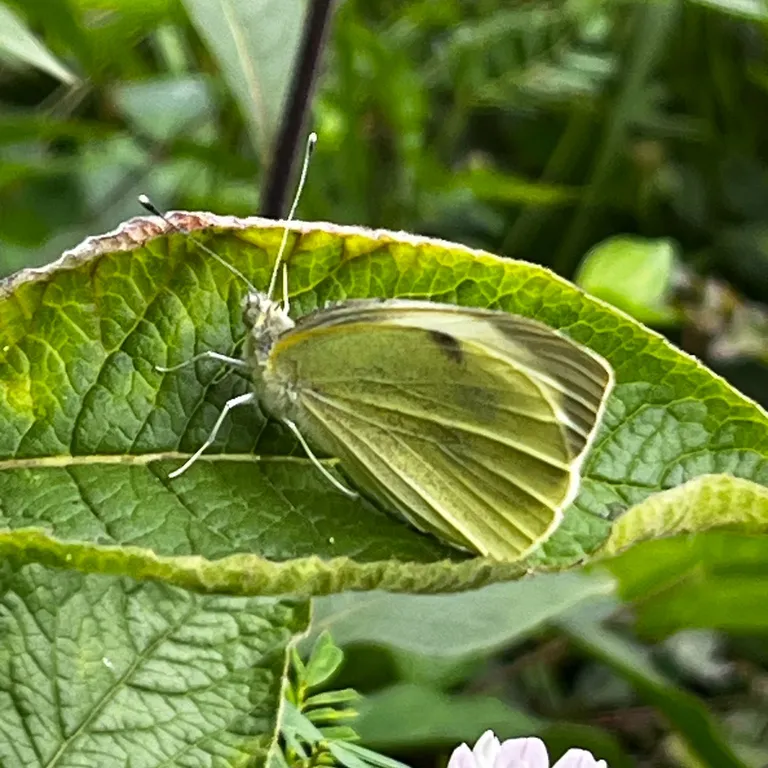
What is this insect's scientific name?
Pieris brassicae
